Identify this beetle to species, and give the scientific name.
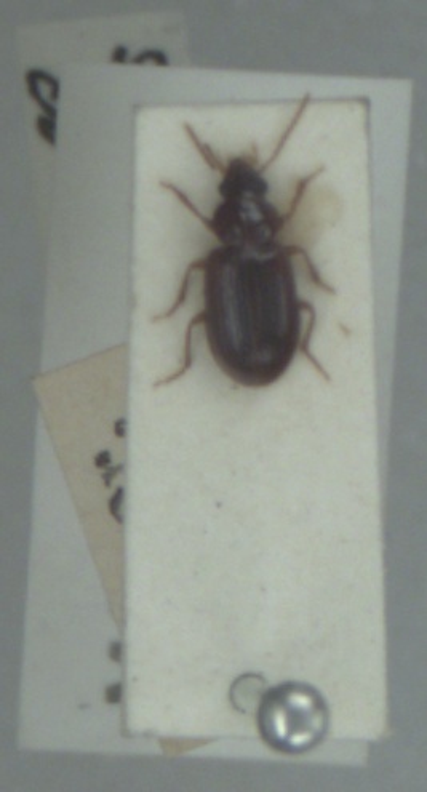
Bradycellus harpalinus
